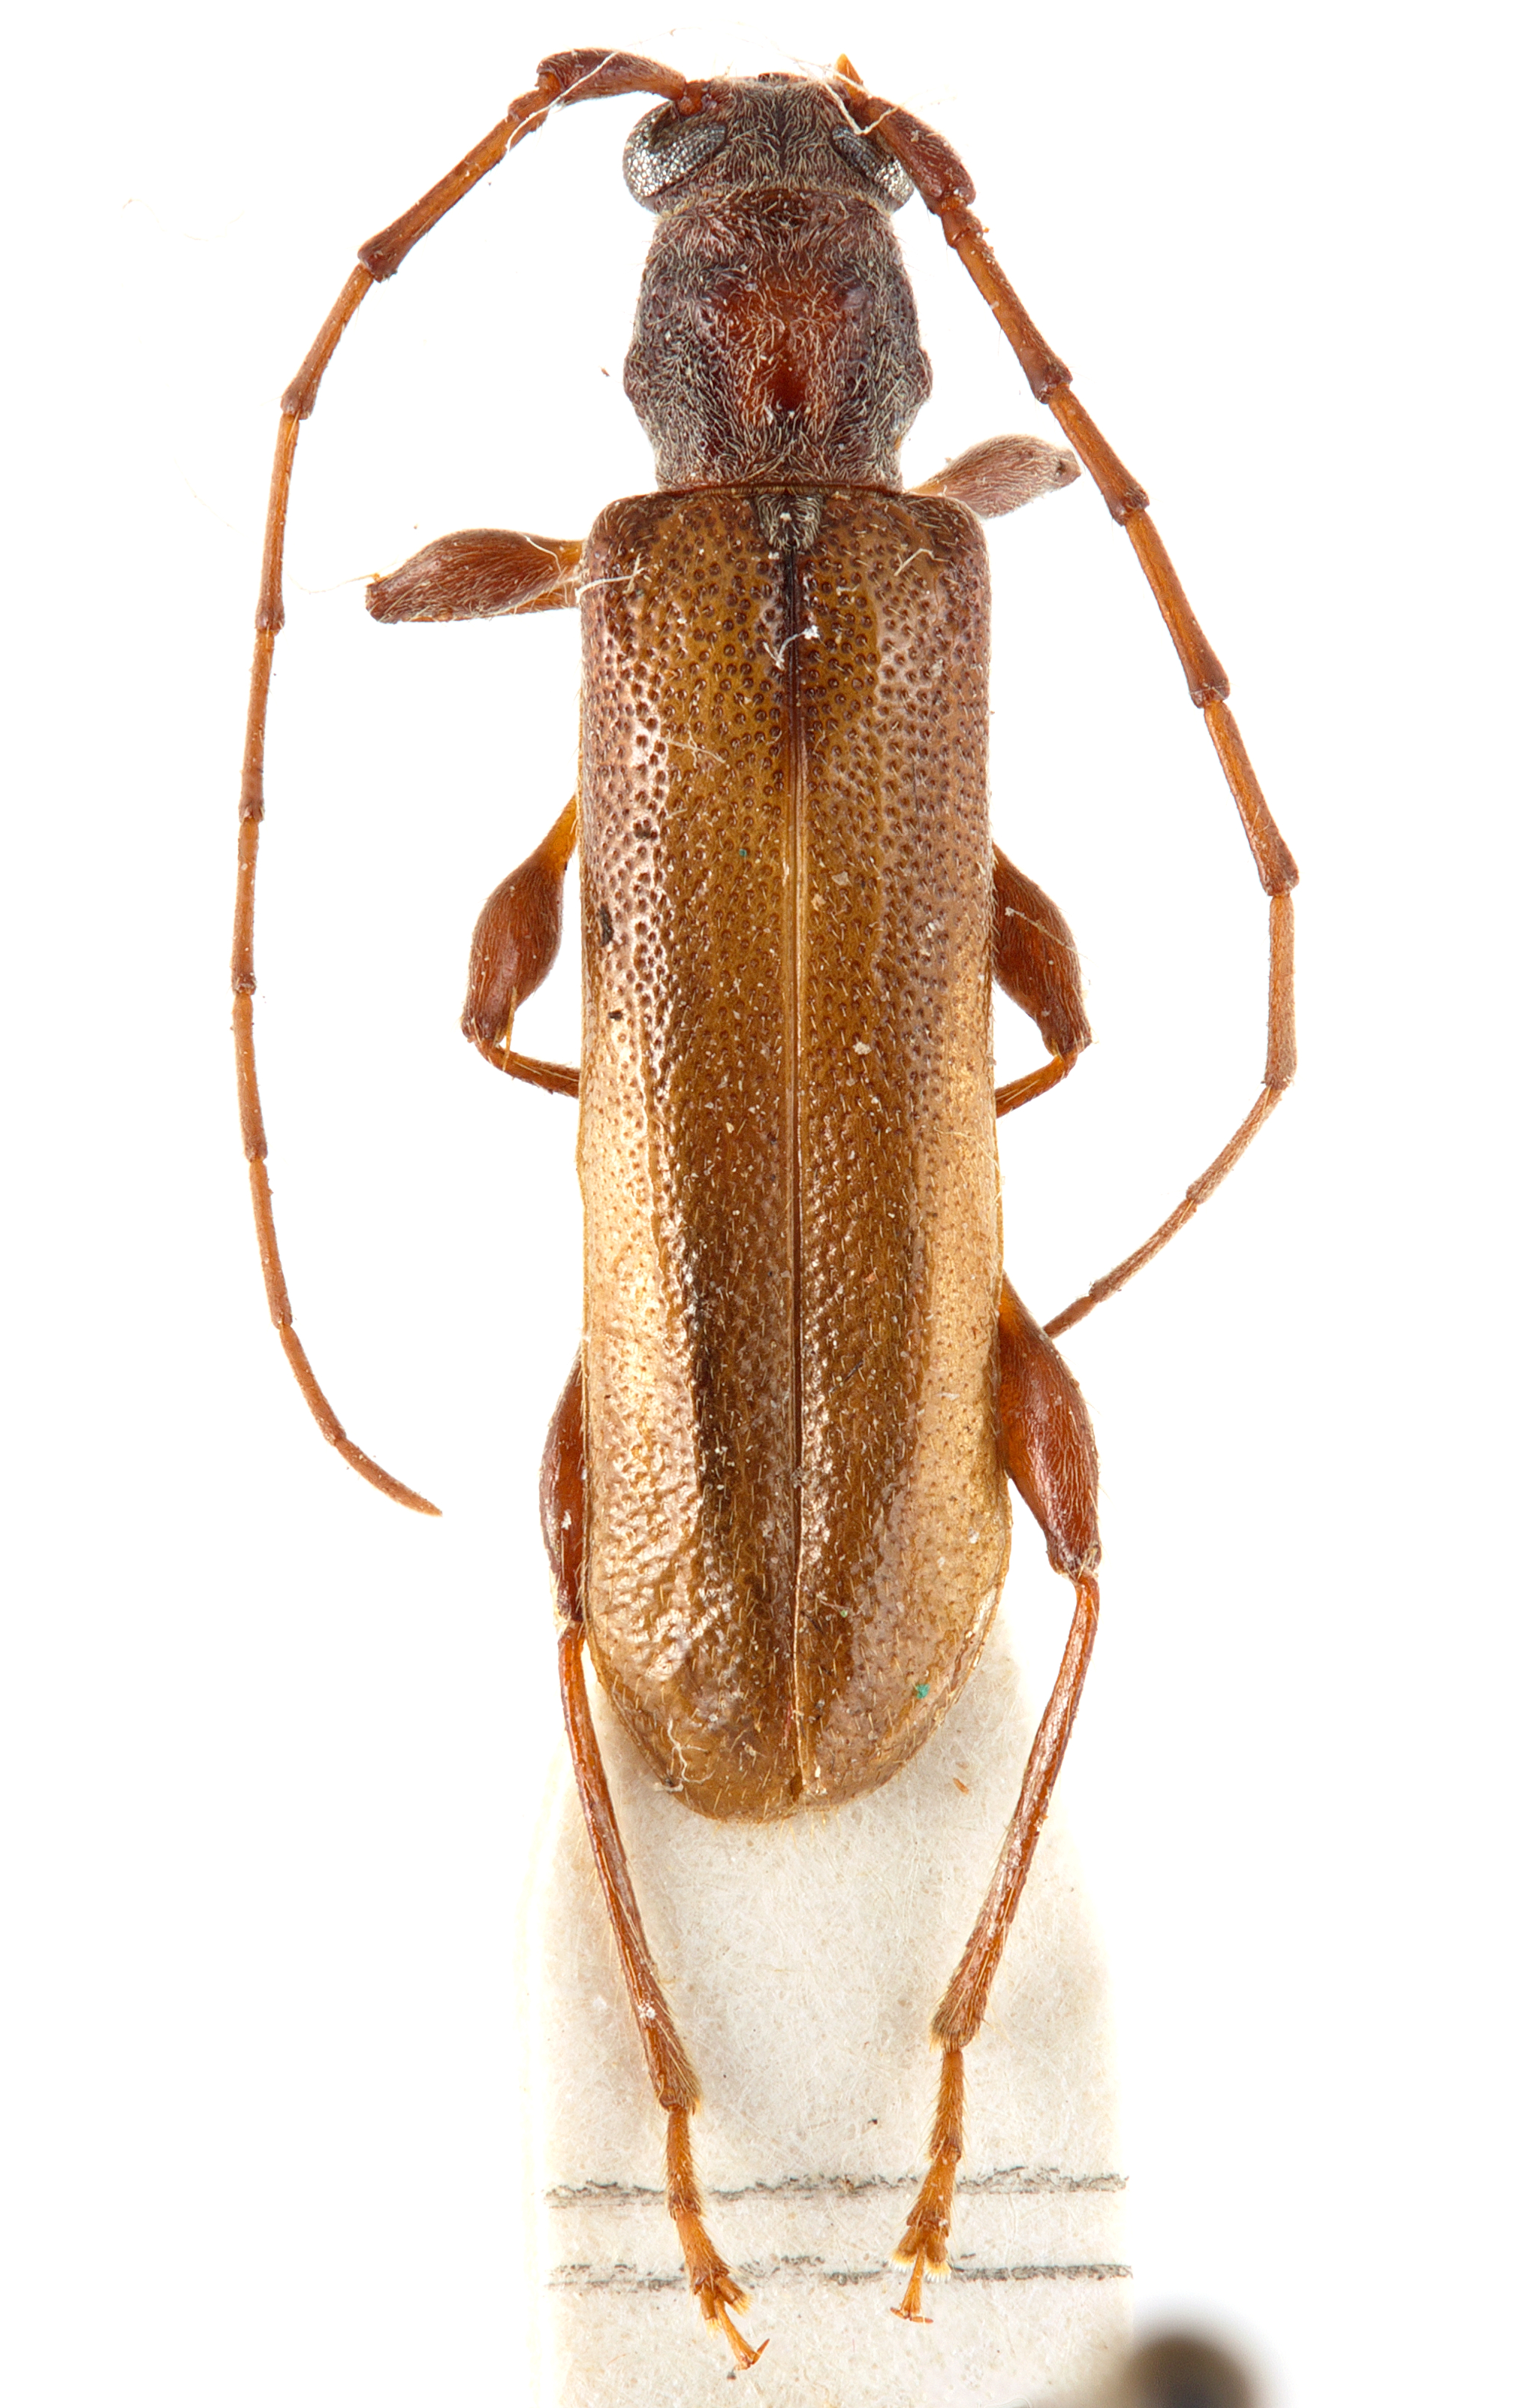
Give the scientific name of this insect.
Huequenia livida
